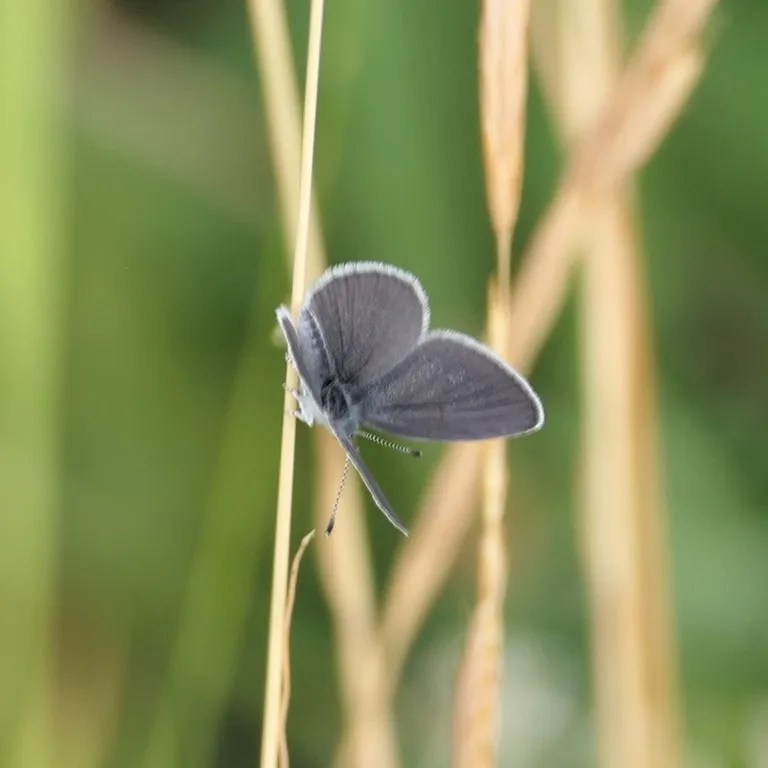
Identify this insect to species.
Cupido minimus
